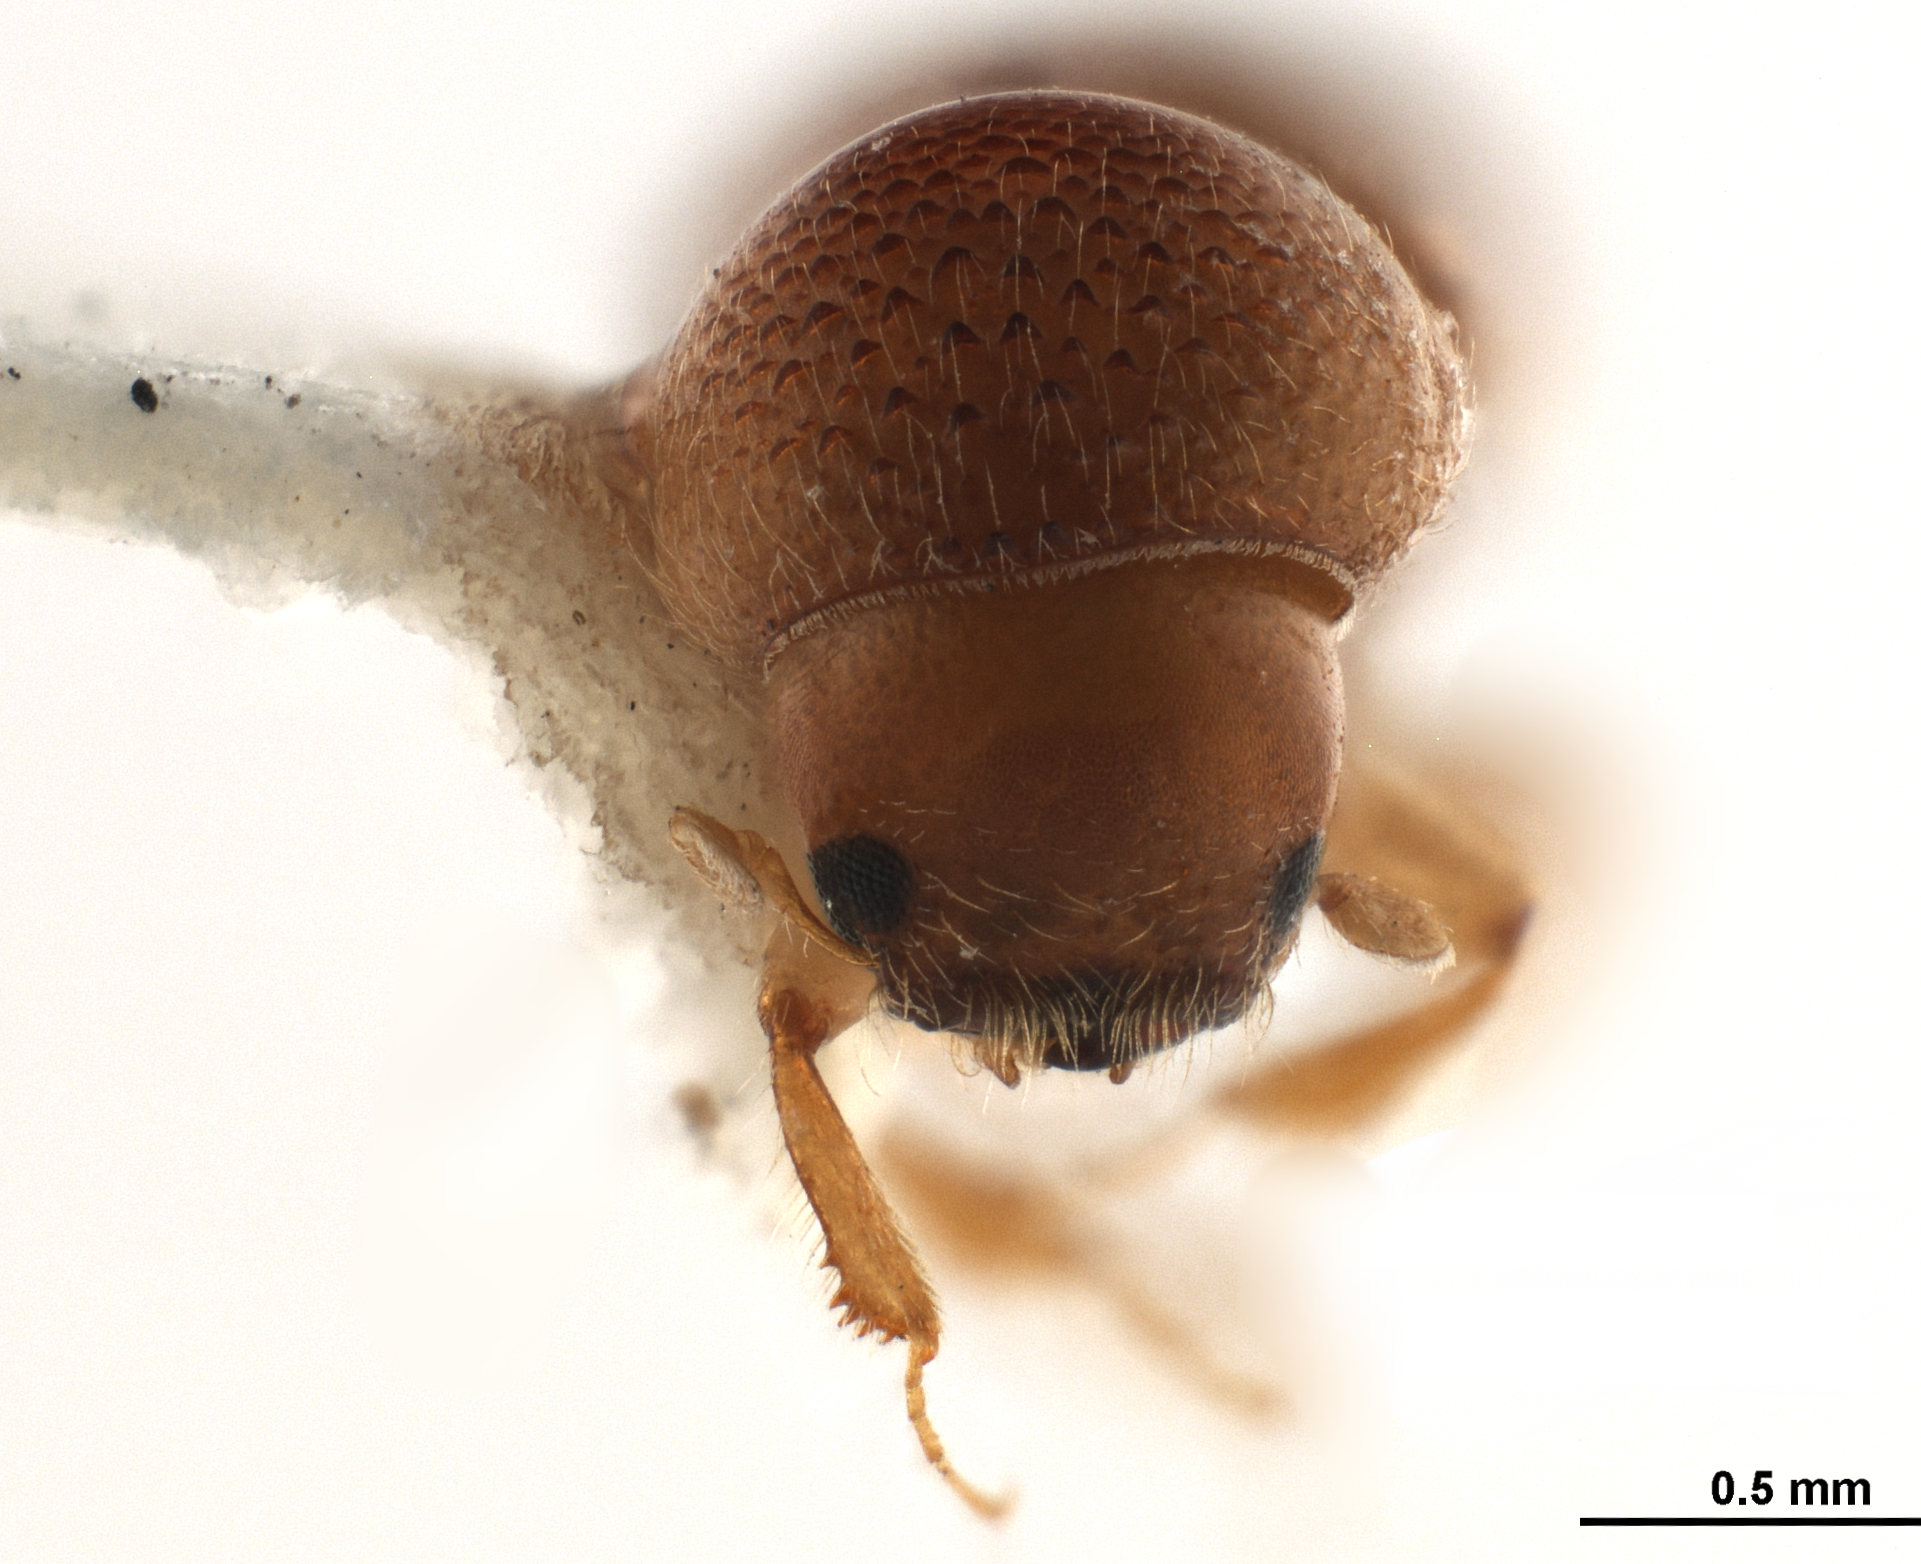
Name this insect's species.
Diuncus adossuarius
